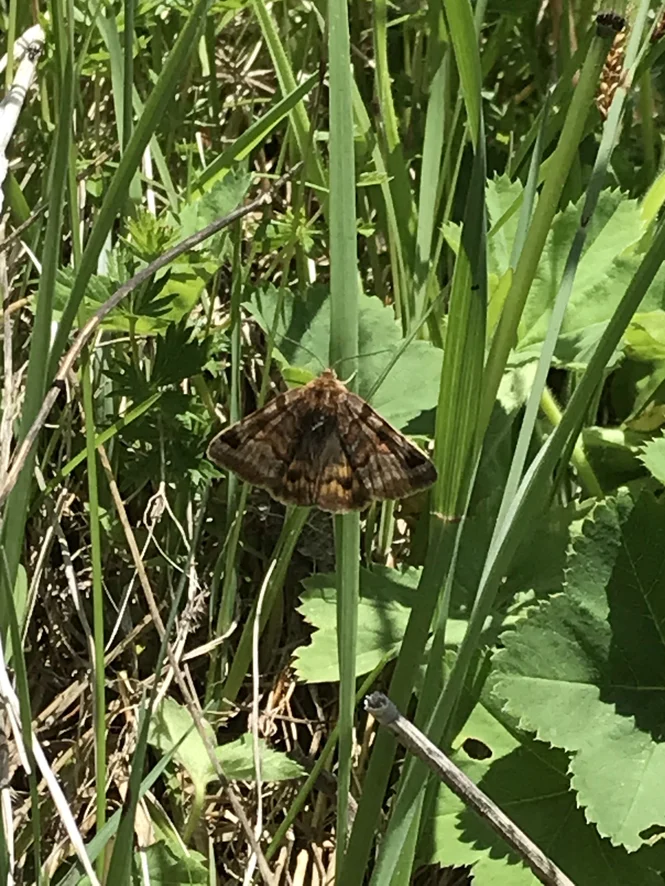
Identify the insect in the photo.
Euclidia glyphica
